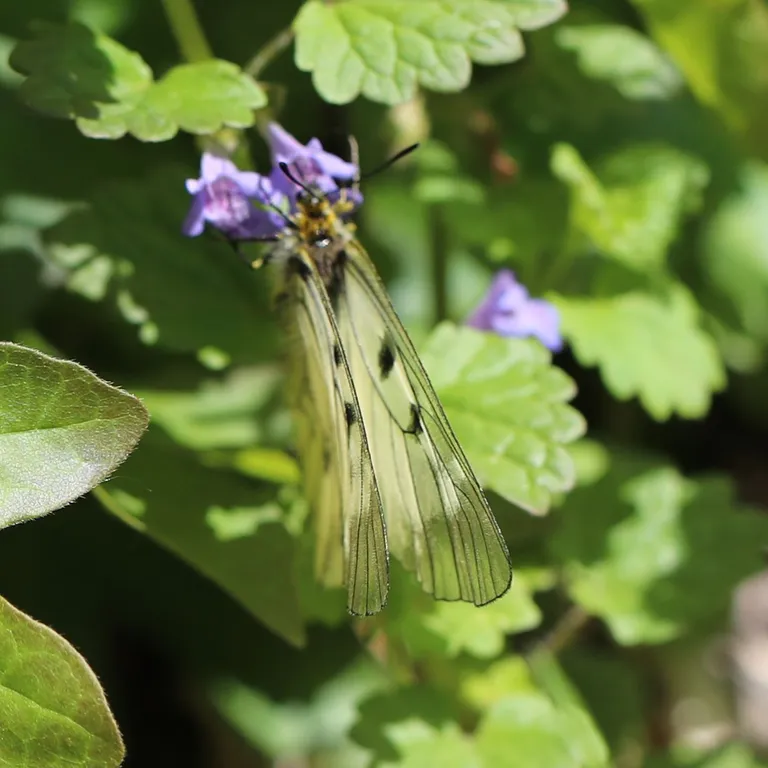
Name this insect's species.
Parnassius mnemosyne
